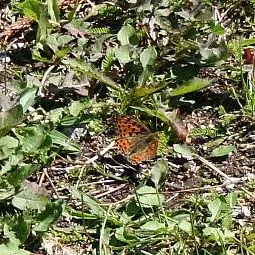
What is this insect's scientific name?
Issoria lathonia
